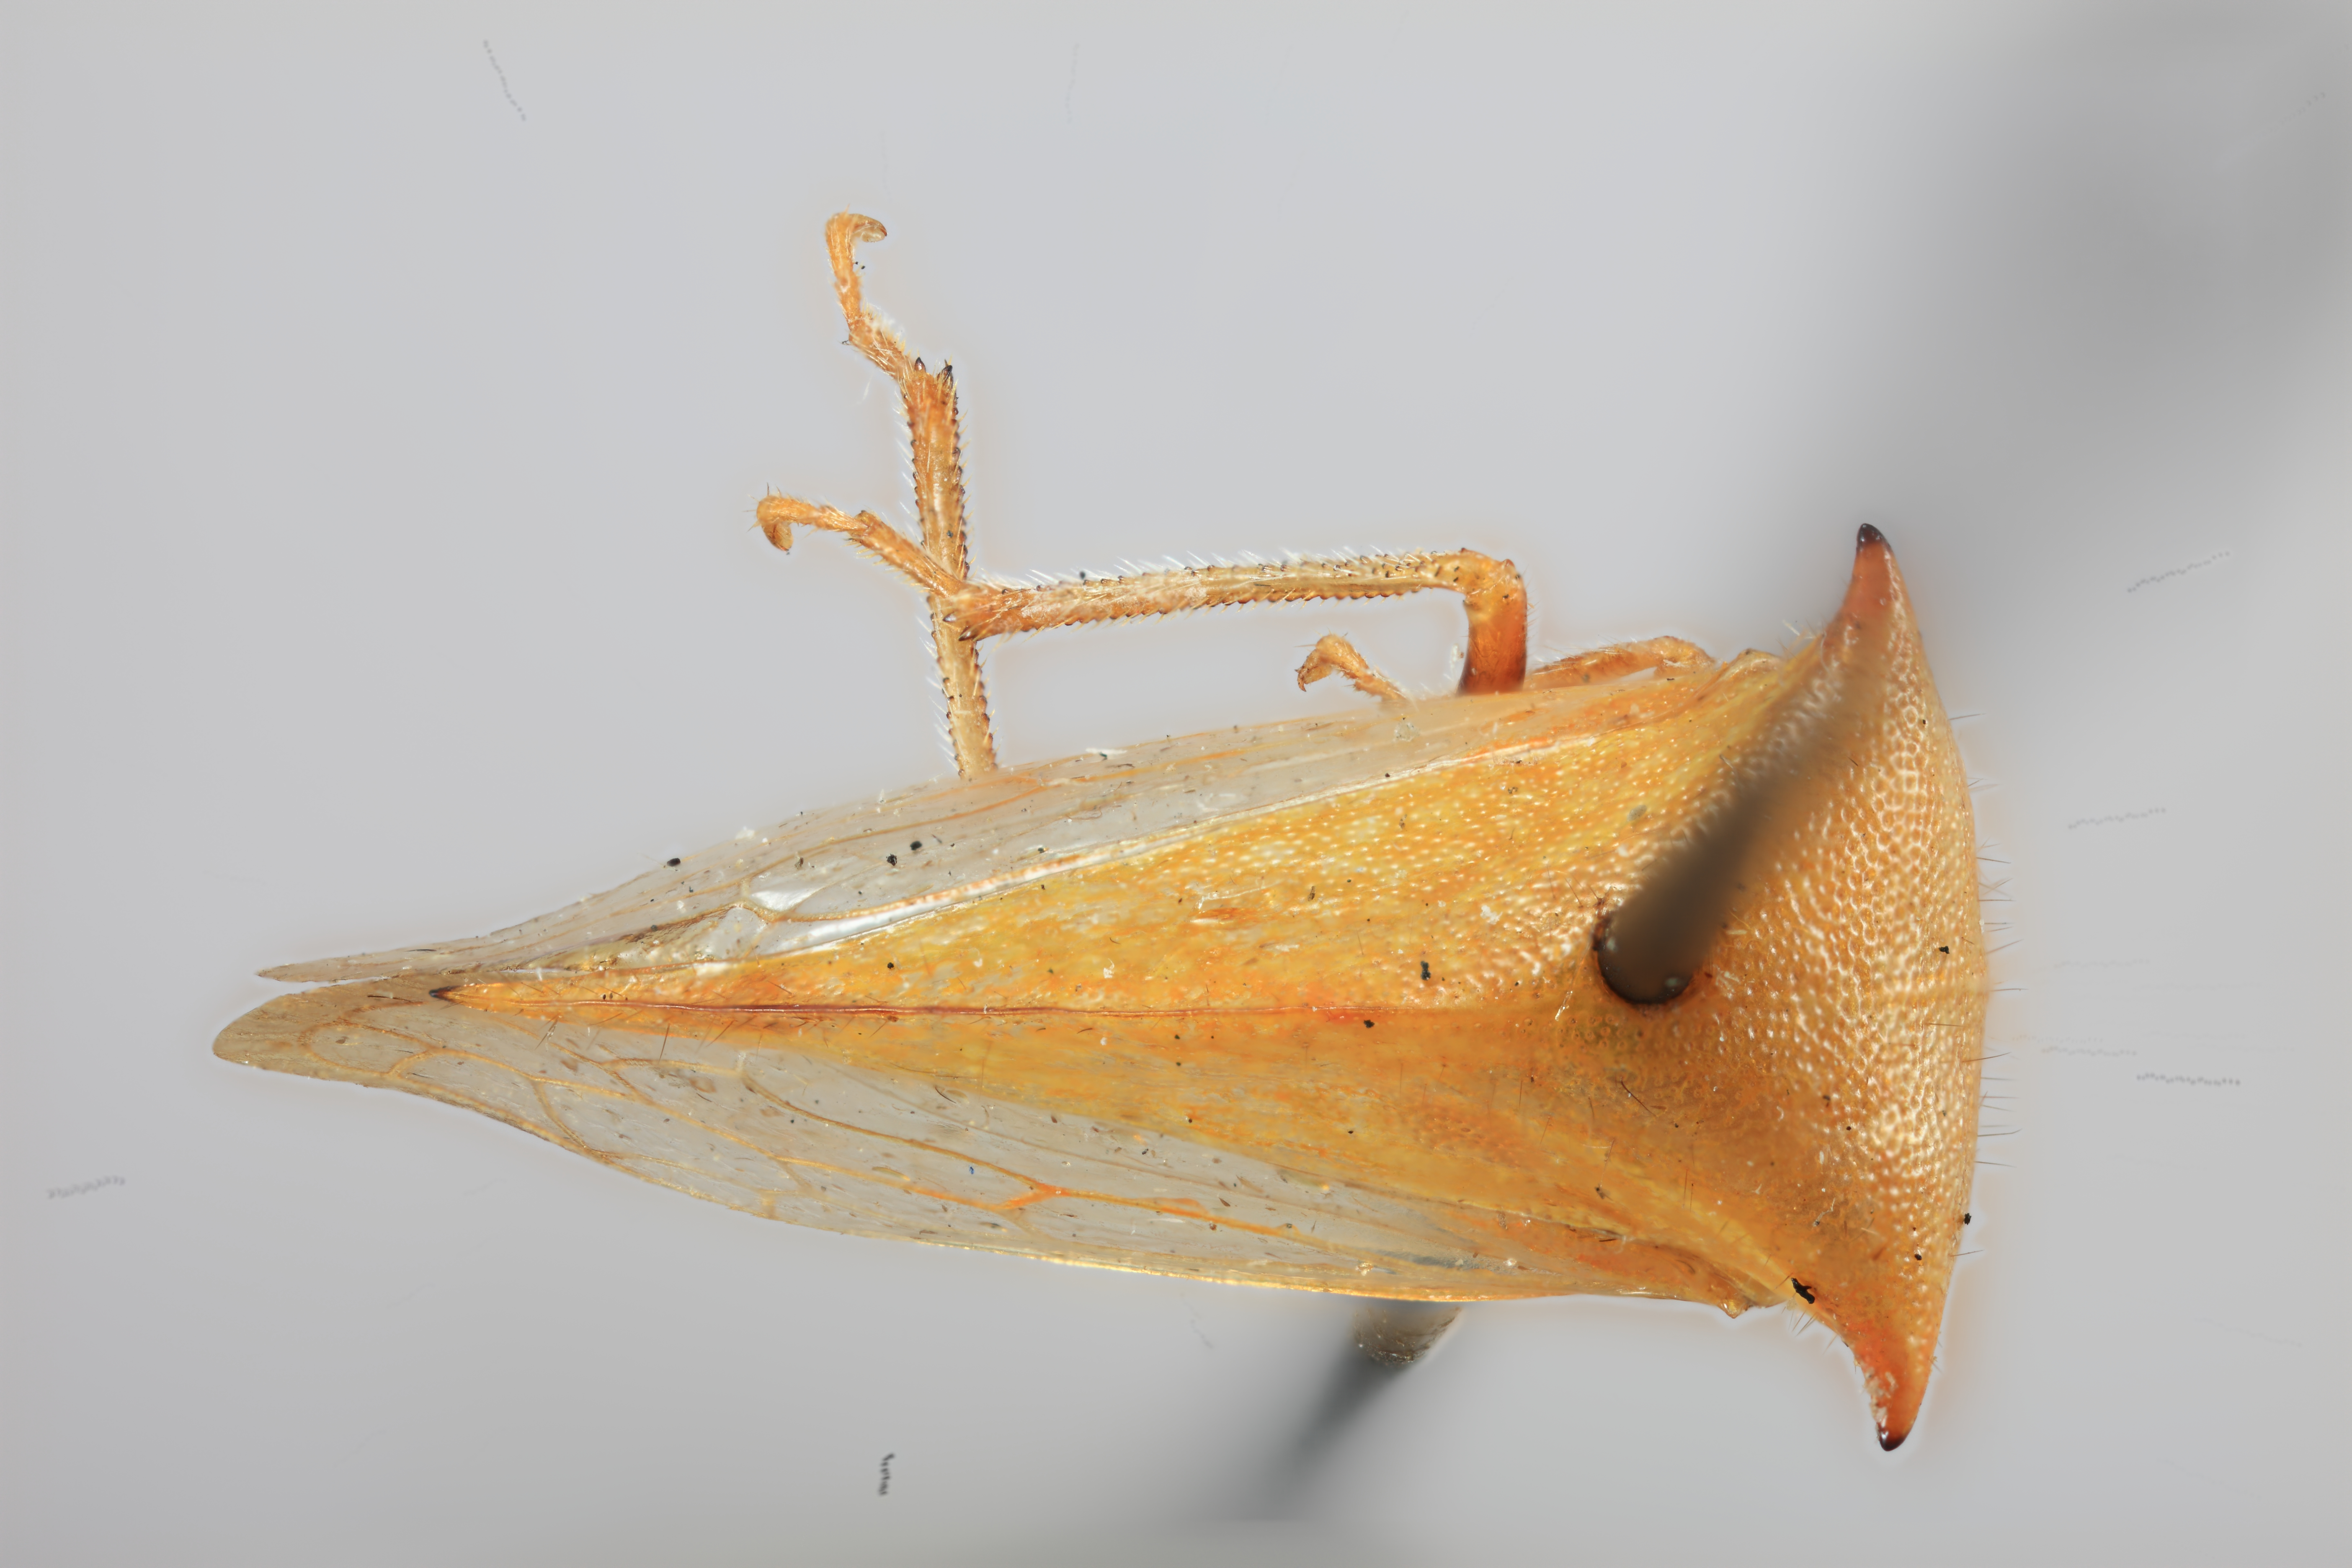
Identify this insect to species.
Stictocephala brevitylus
